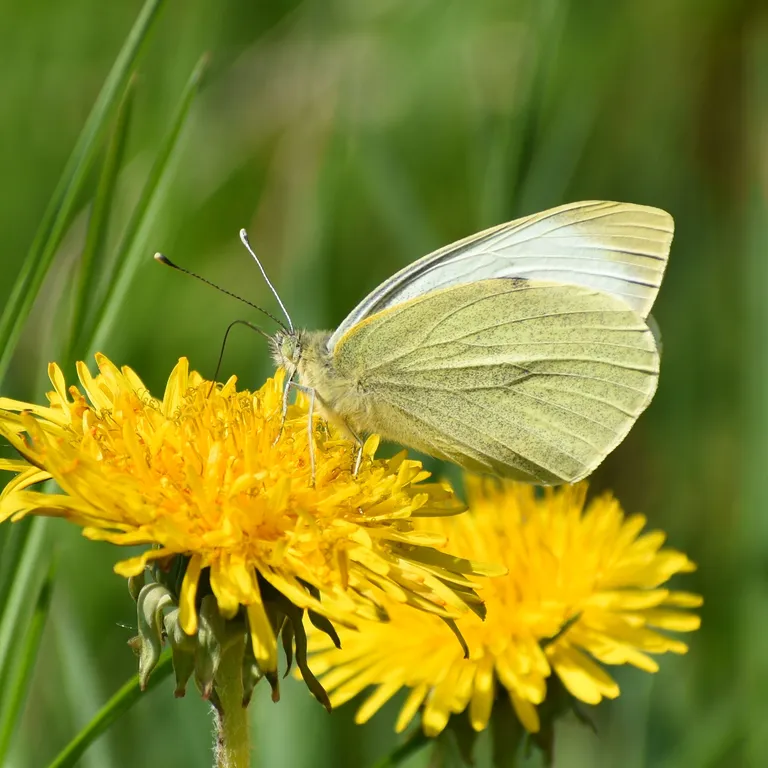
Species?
Pieris brassicae
